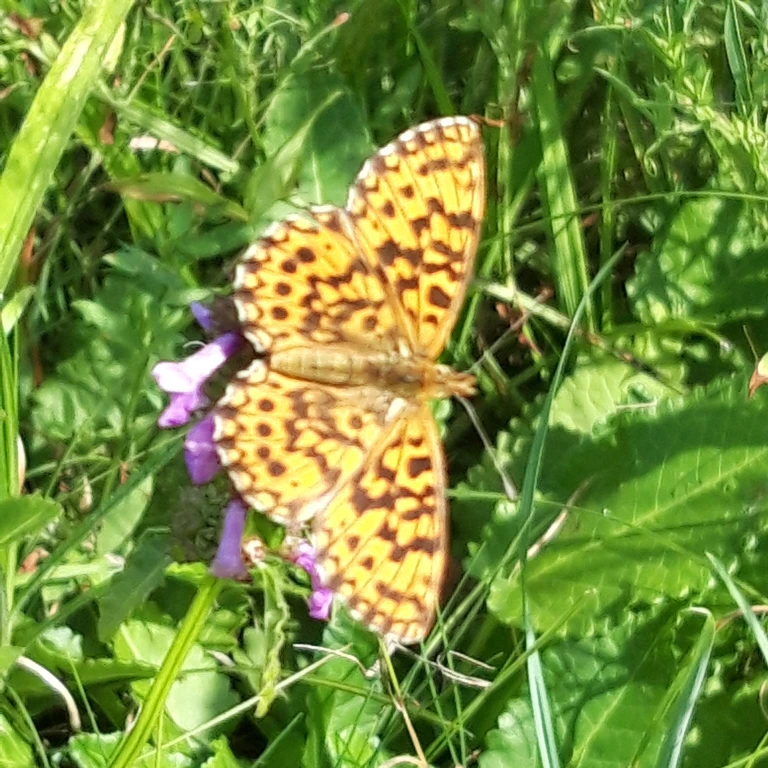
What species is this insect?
Boloria dia
